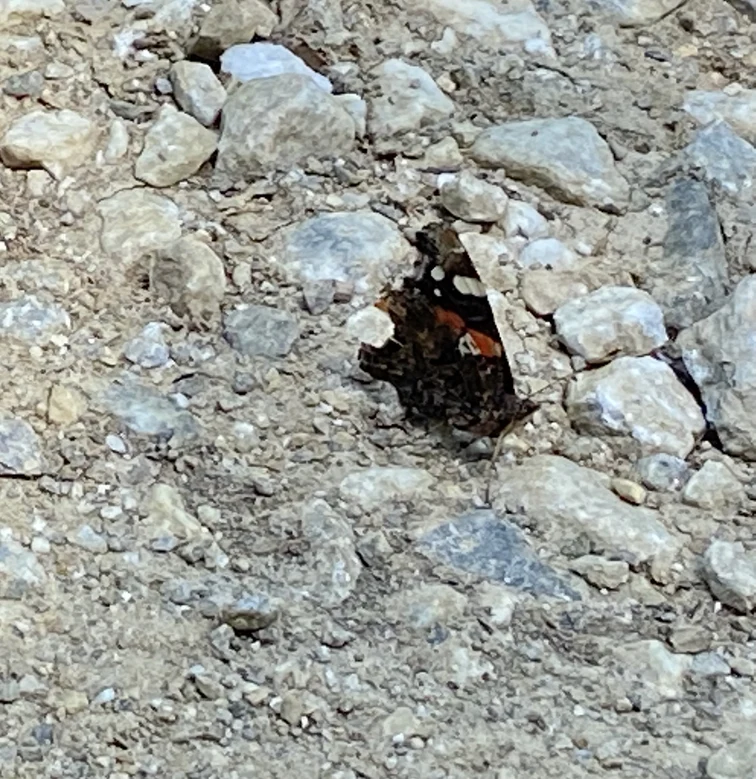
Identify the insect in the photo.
Vanessa atalanta
